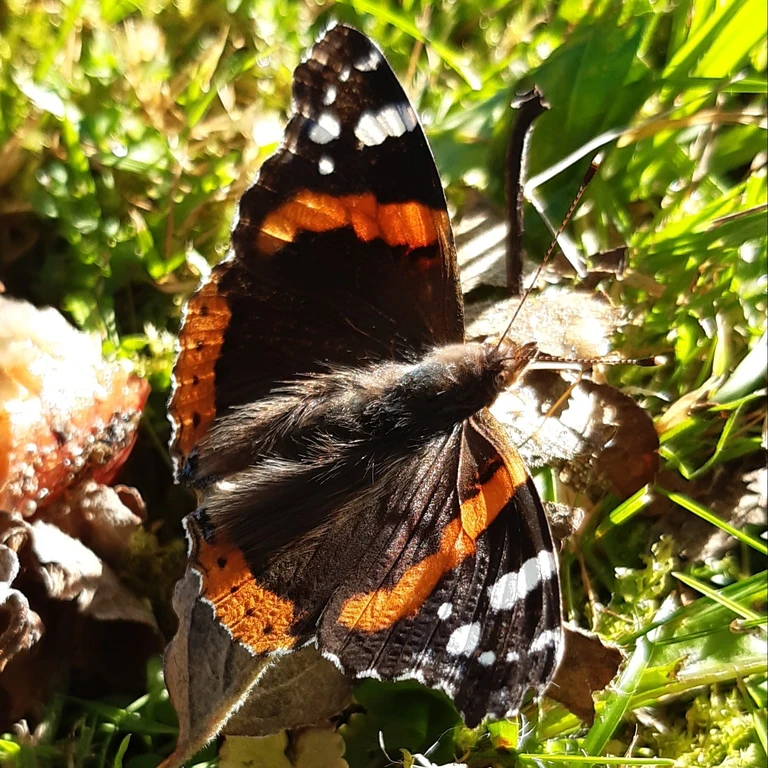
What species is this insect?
Vanessa atalanta
